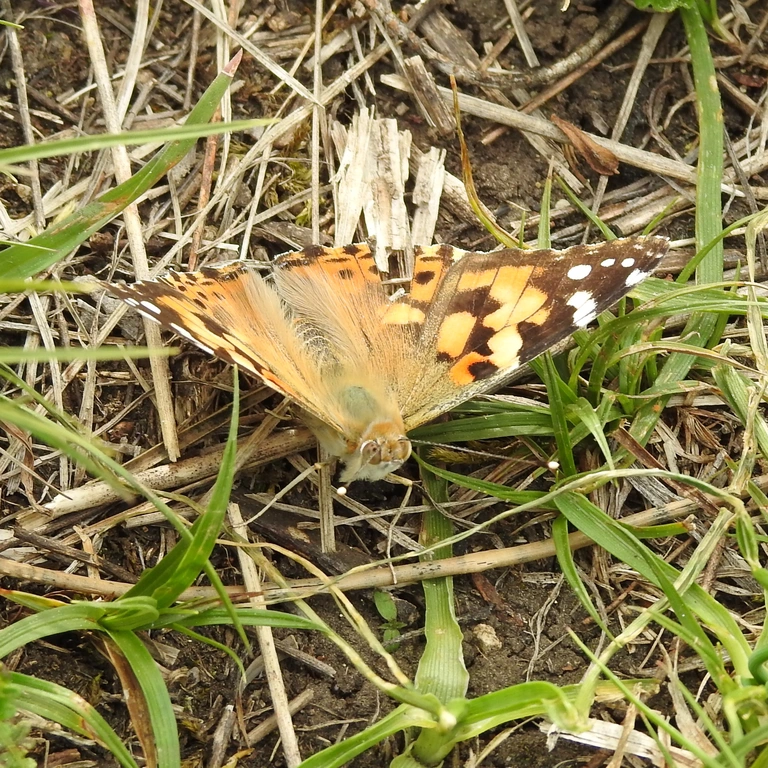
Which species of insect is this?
Vanessa cardui
